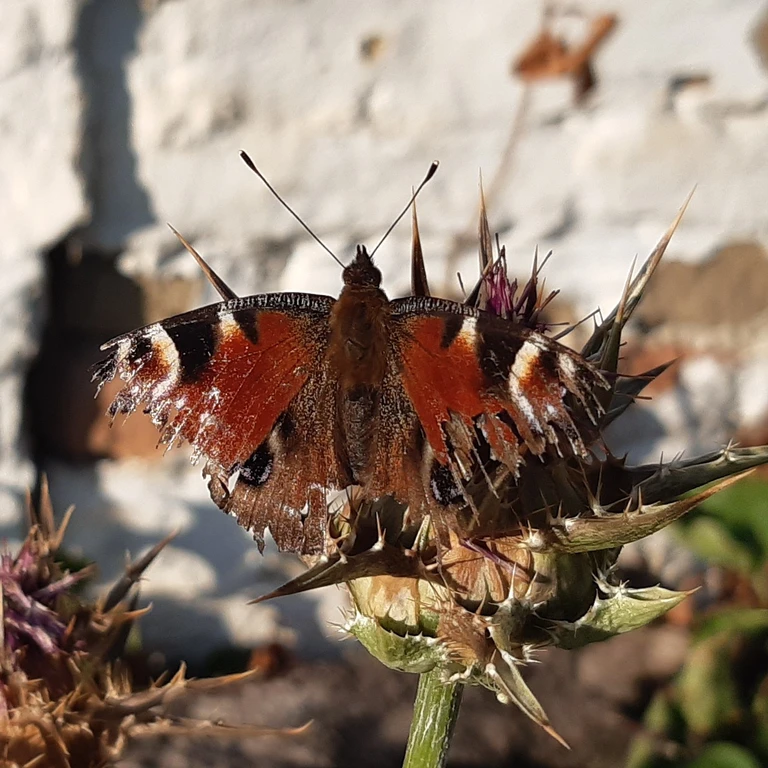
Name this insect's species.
Aglais io
